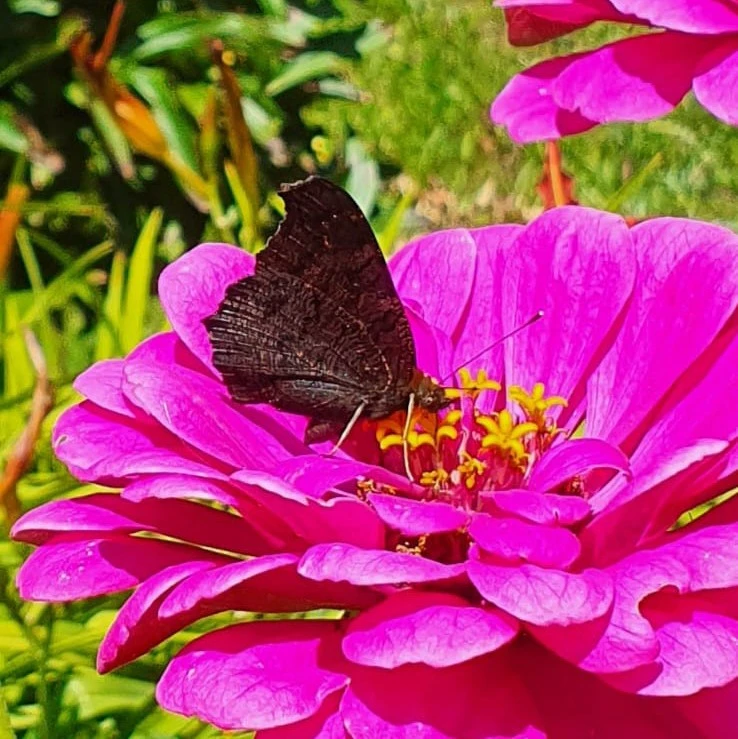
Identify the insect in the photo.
Aglais io
